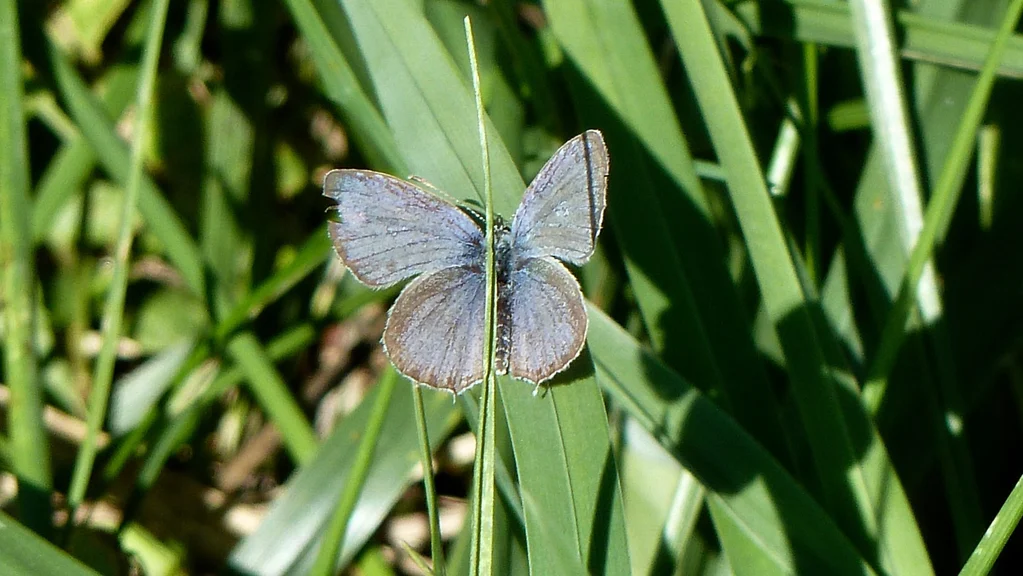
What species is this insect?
Cupido argiades (also Elkalyce argiades)
